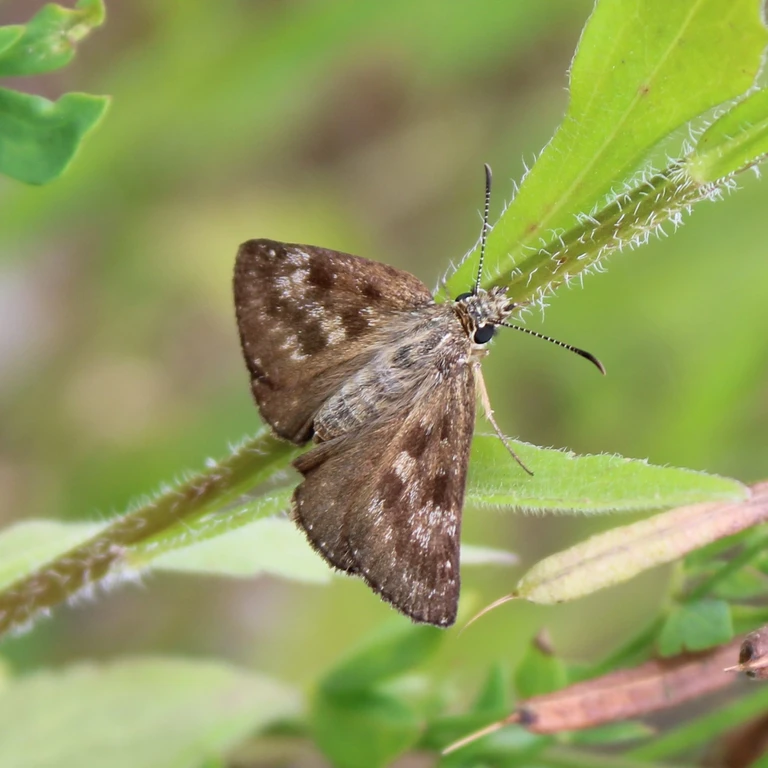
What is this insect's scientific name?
Erynnis tages
